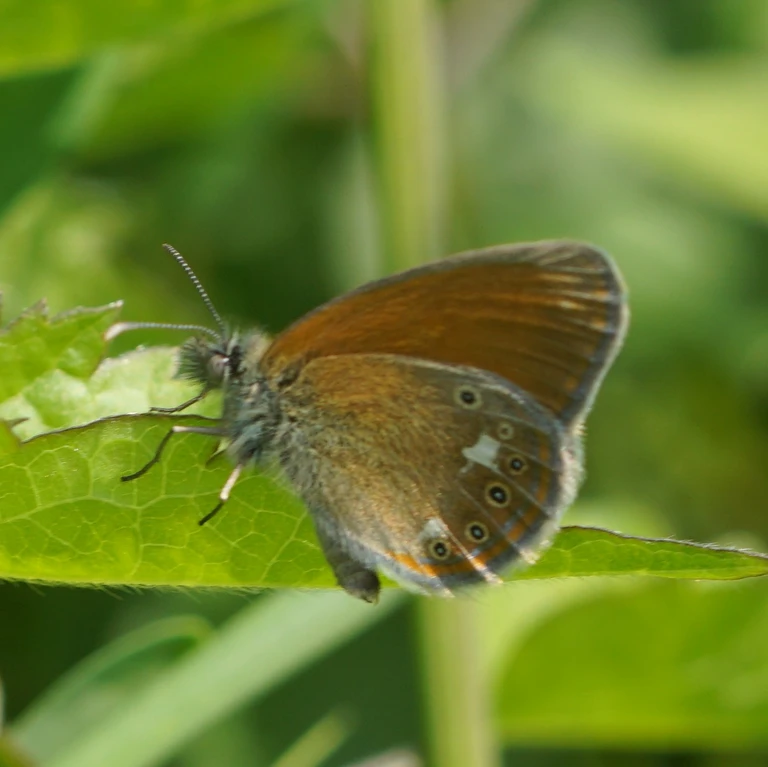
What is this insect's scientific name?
Coenonympha glycerion (also Coenonympha iphis)
